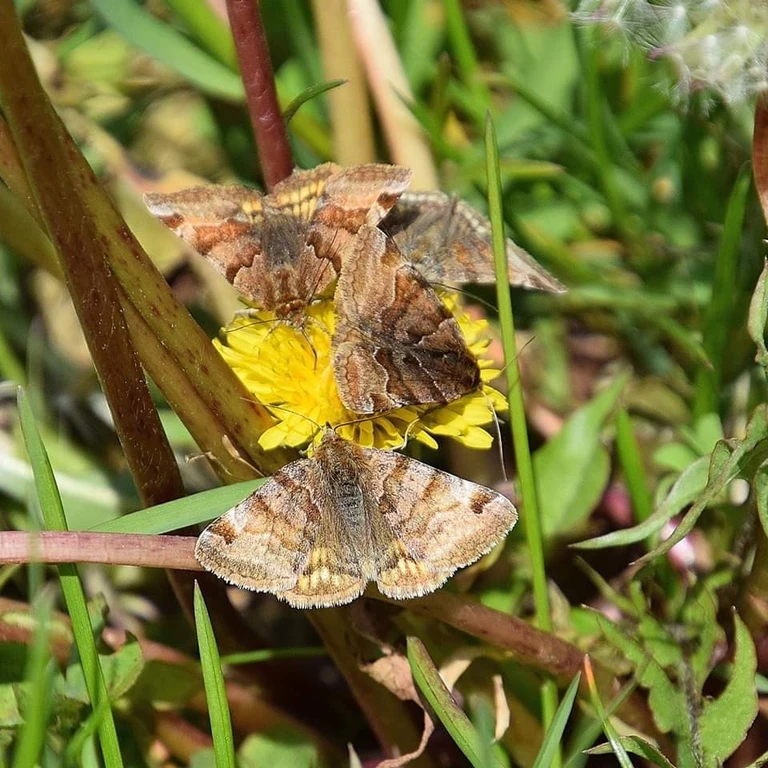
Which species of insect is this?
Euclidia glyphica
